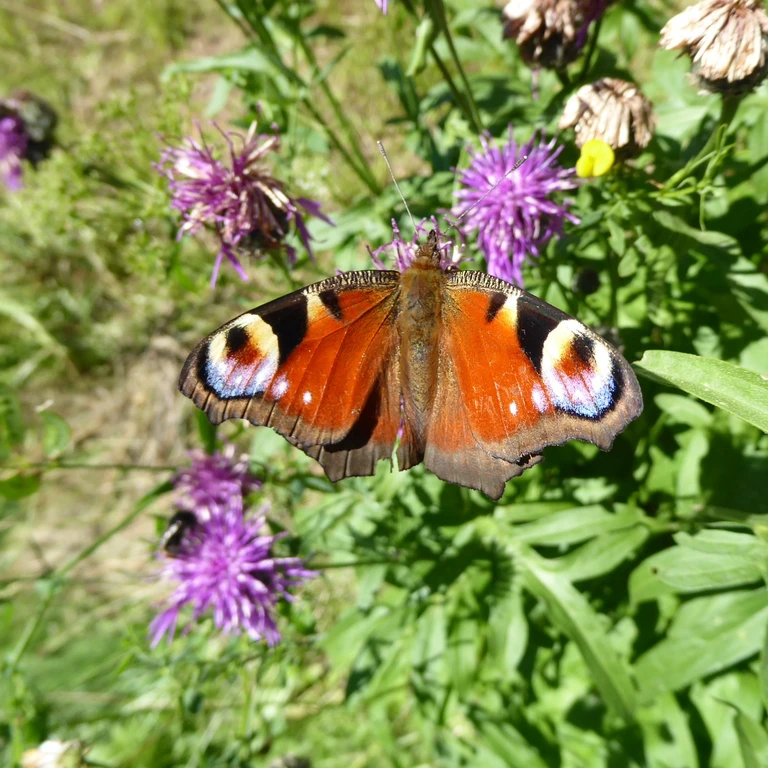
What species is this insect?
Aglais io
